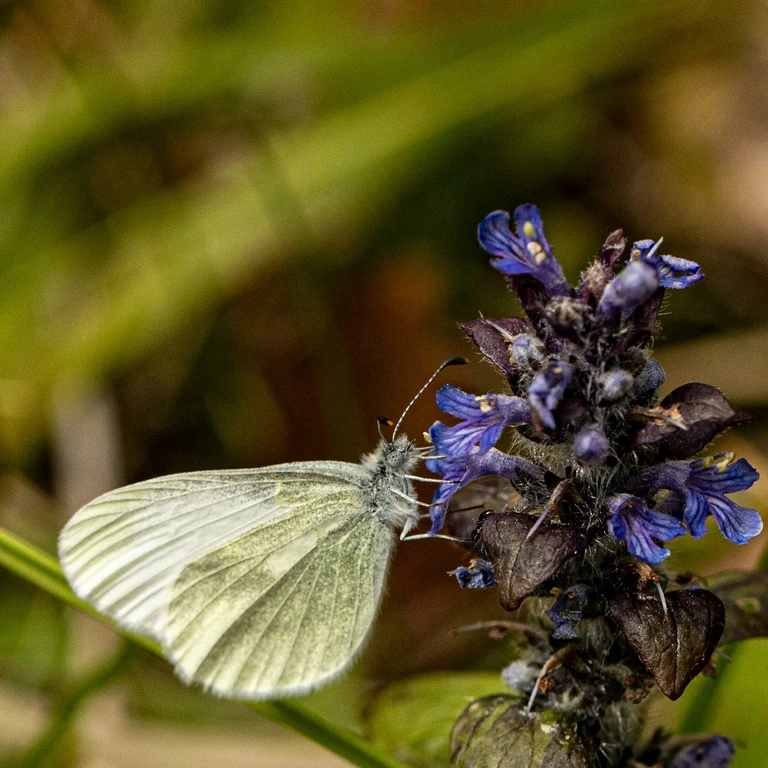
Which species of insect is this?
Leptidea sinapis/juvernica
